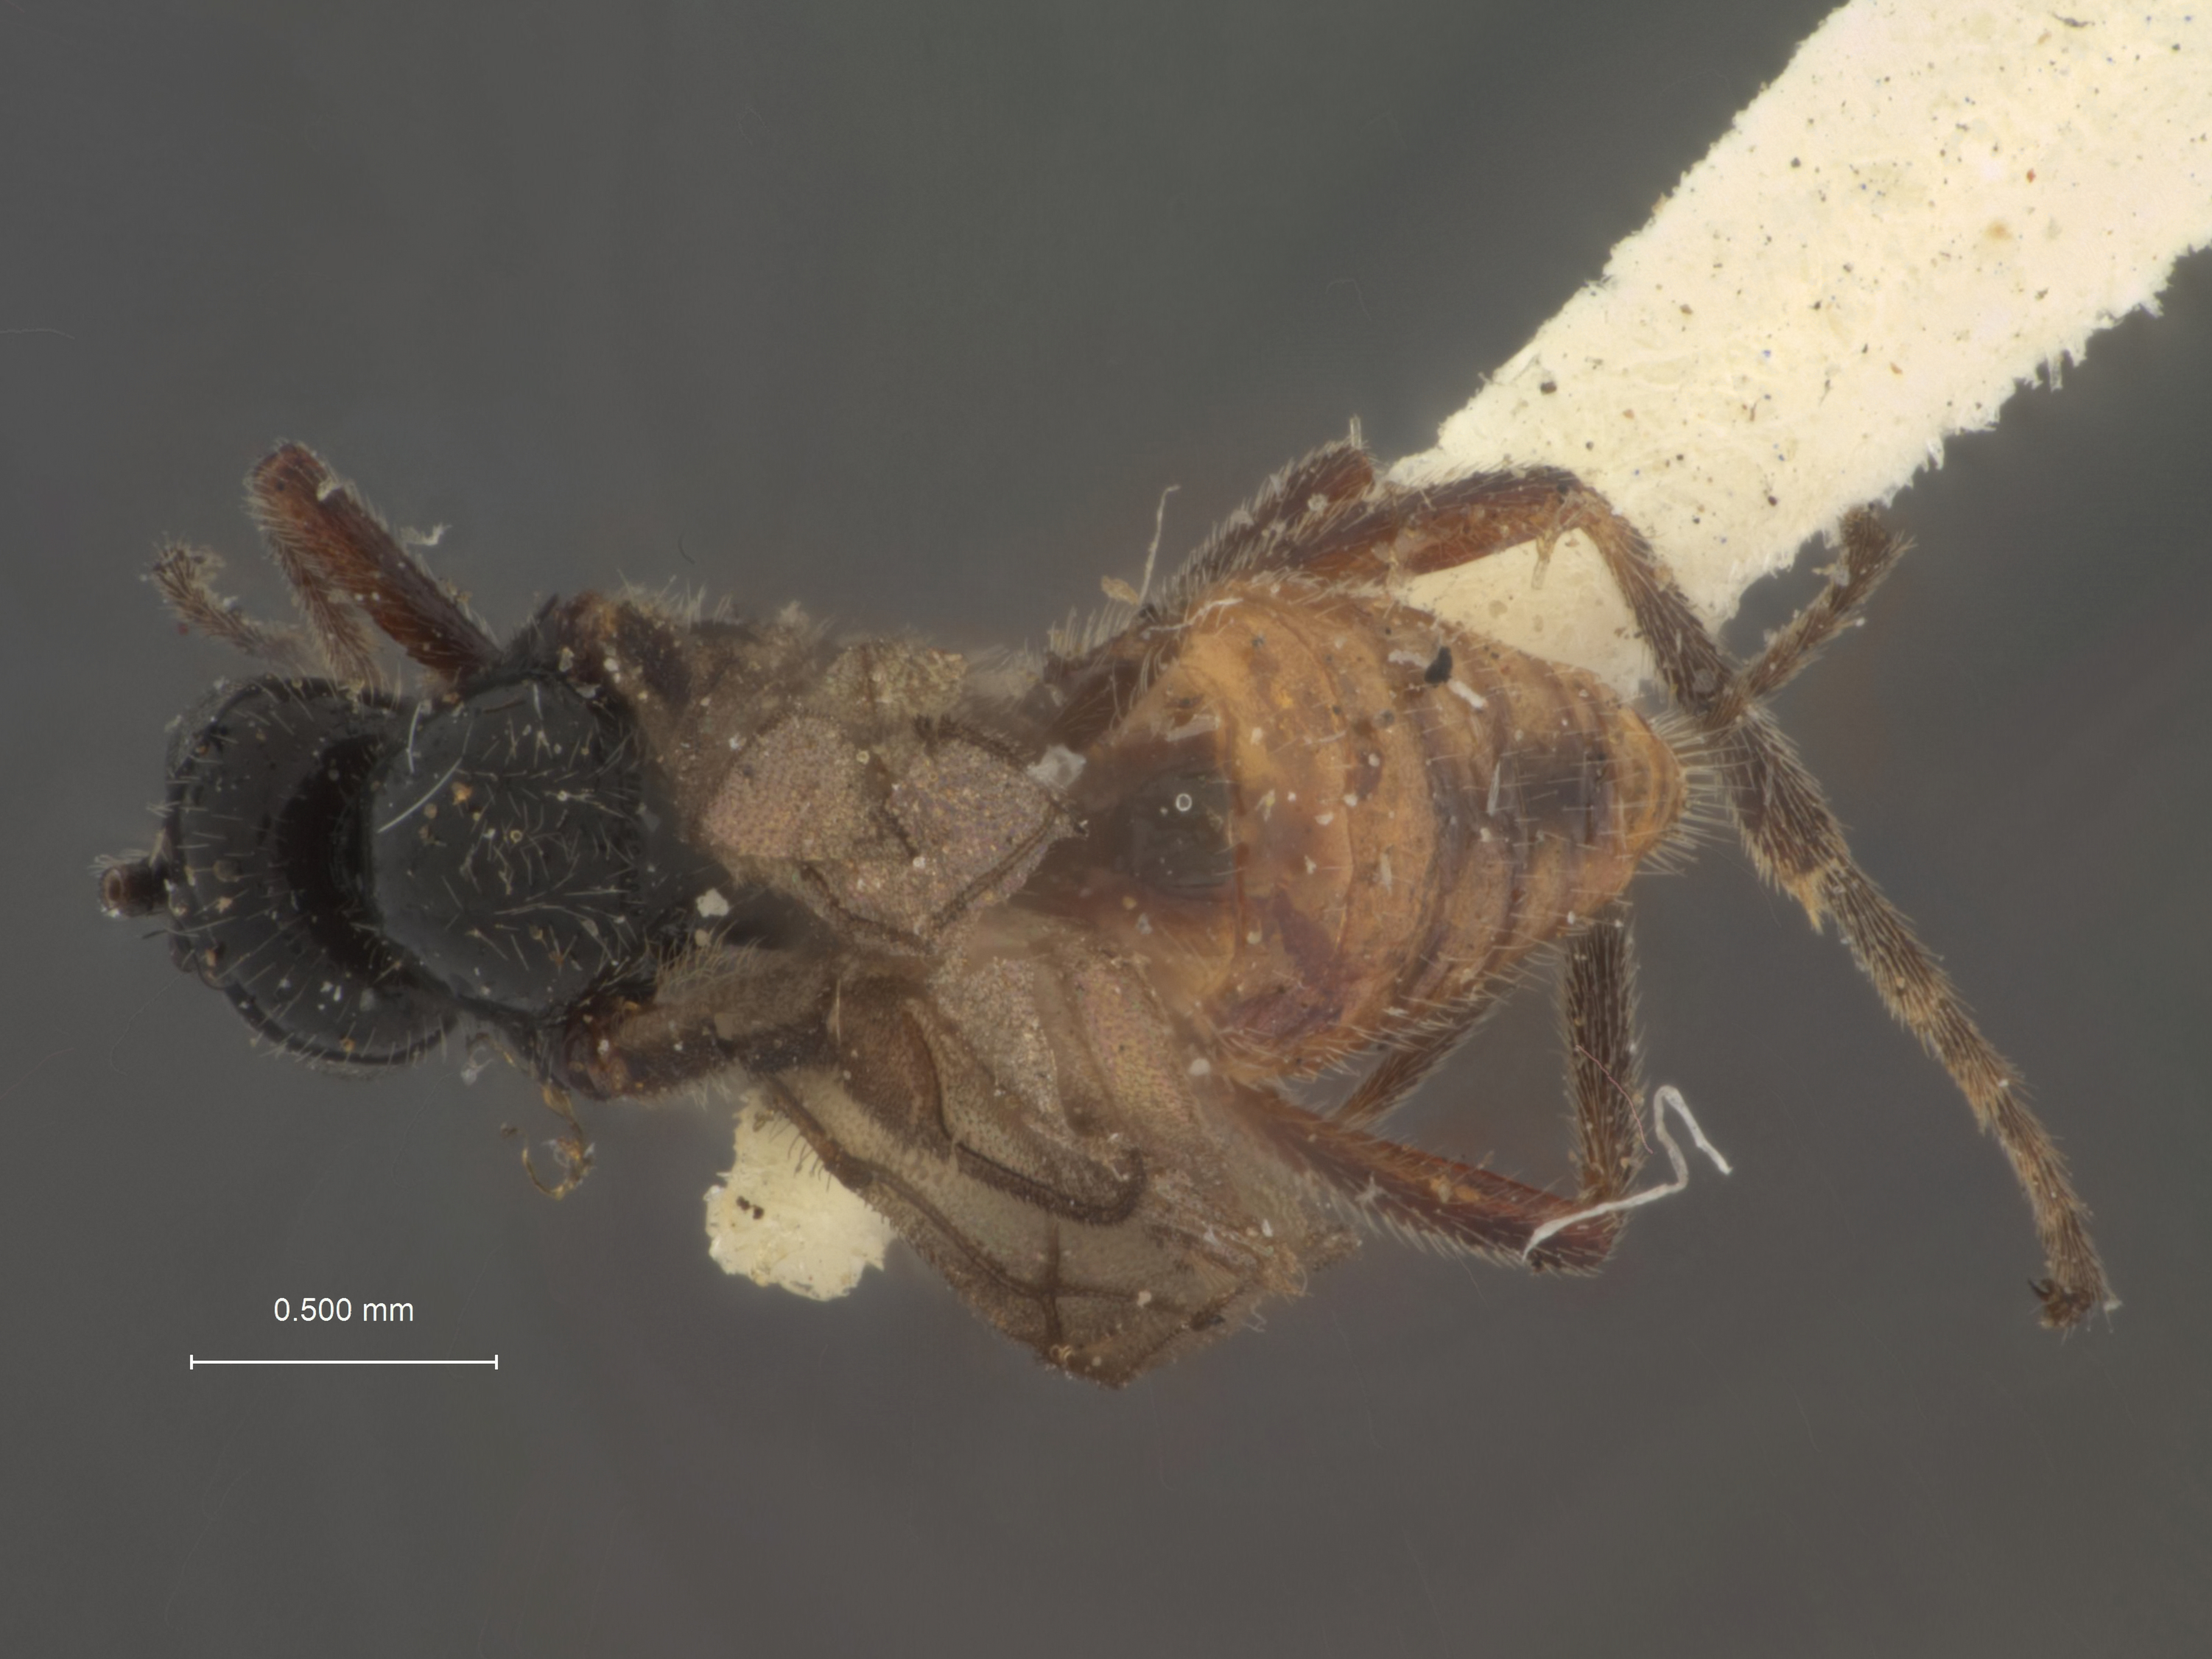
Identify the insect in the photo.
Microbracon connecticutorum
